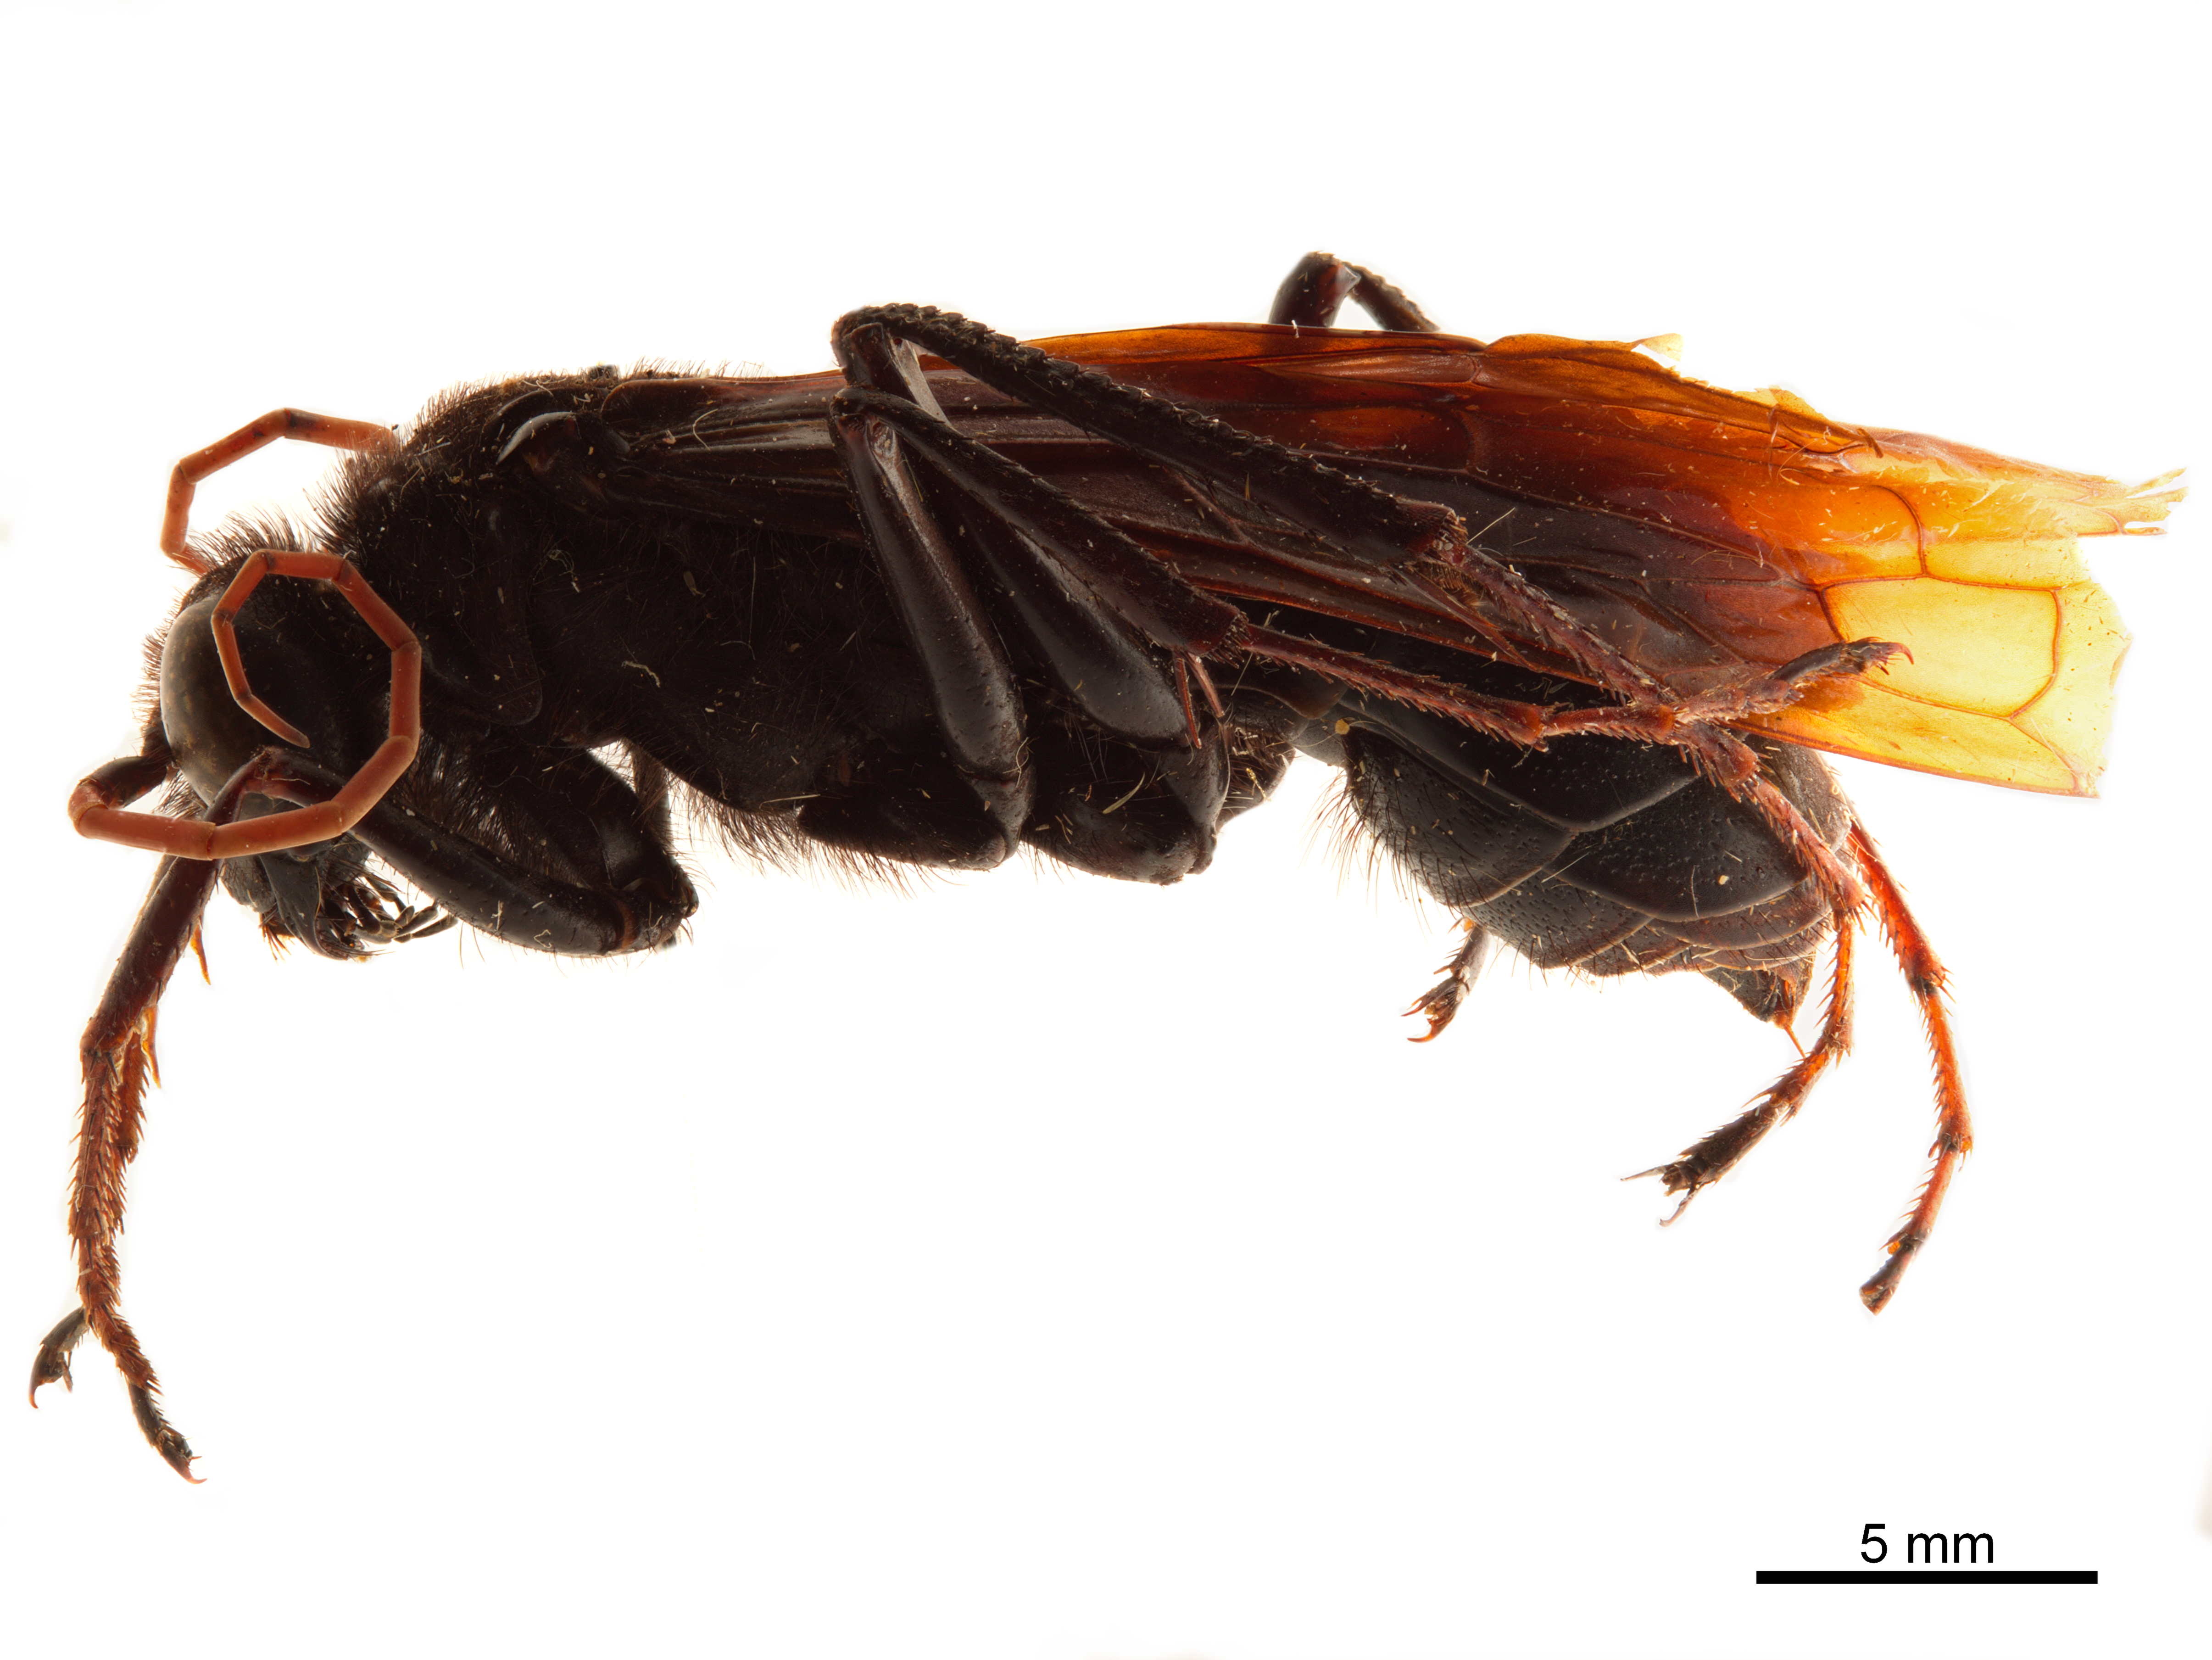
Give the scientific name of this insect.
Diplonyx campanulatus
